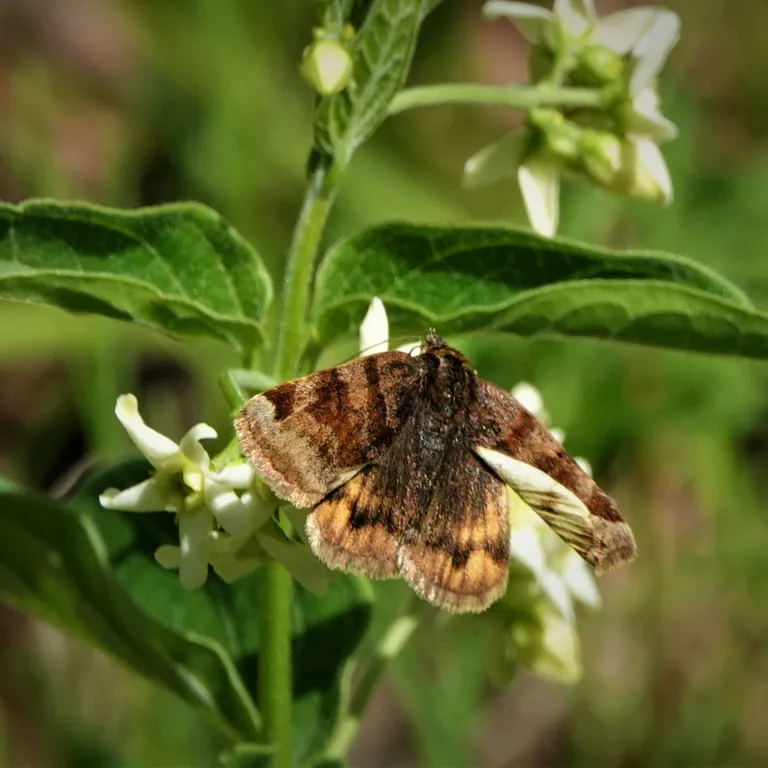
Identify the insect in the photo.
Euclidia glyphica
